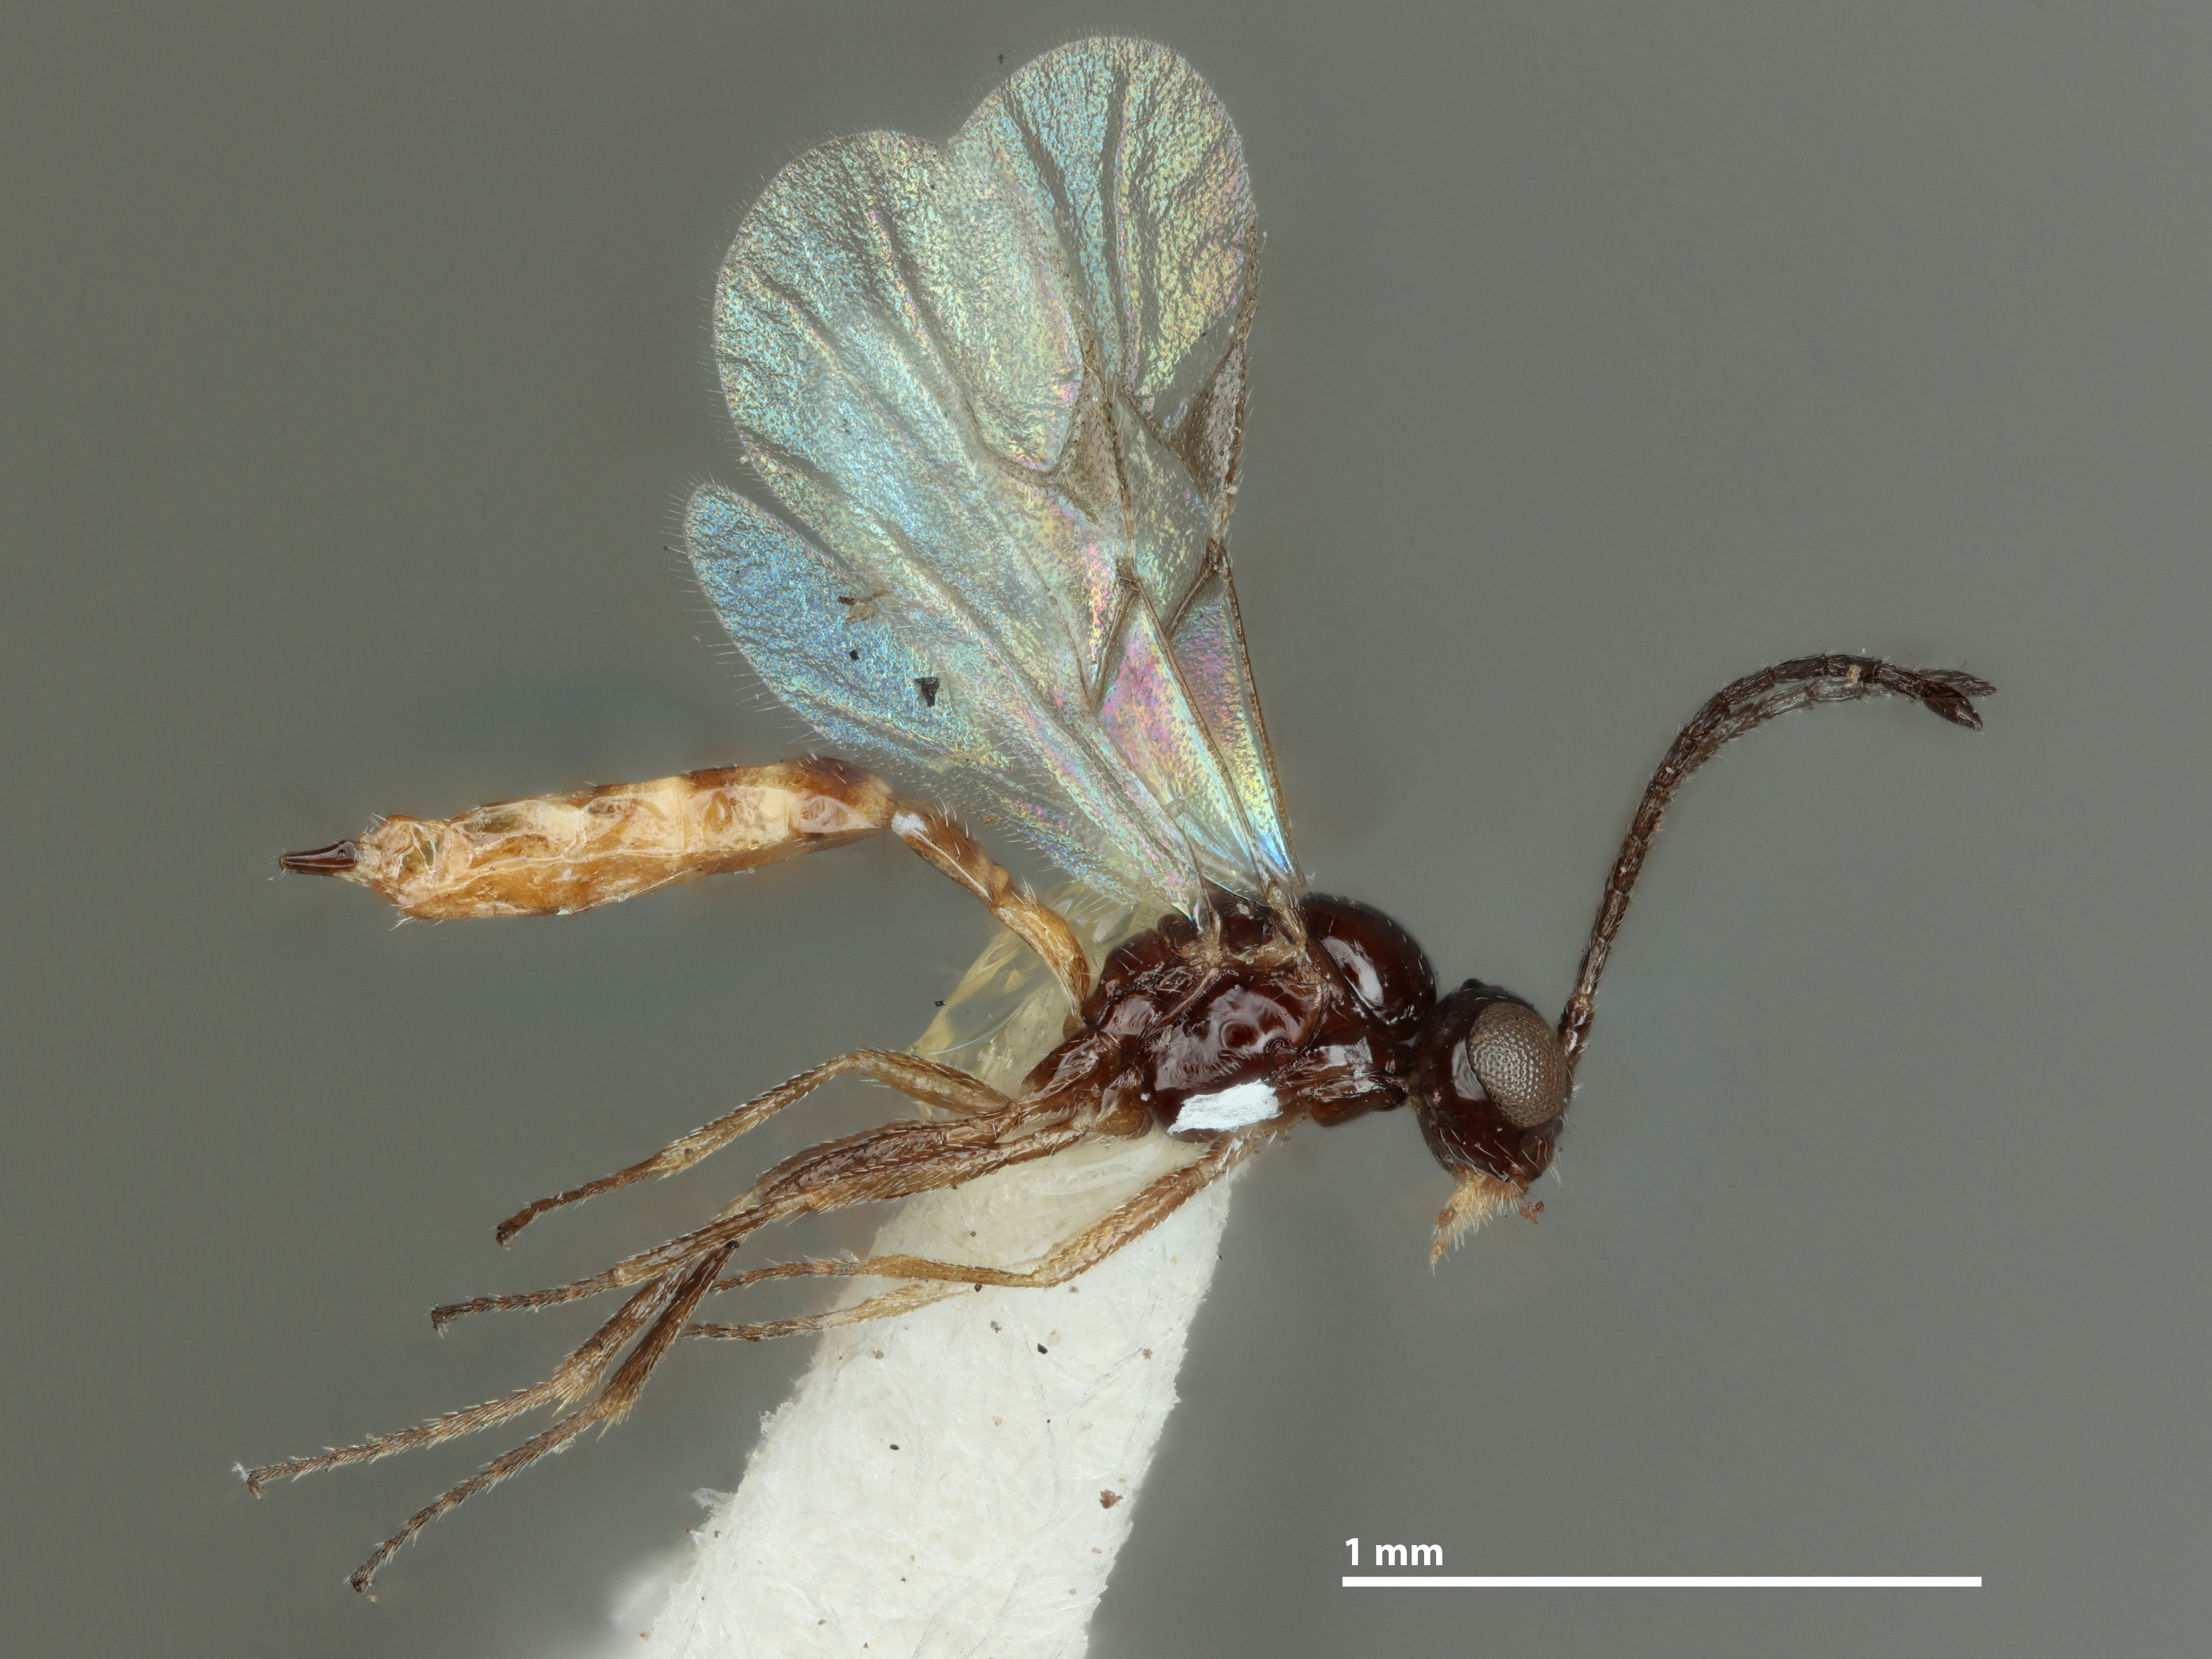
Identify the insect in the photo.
Aphidius utahensis
